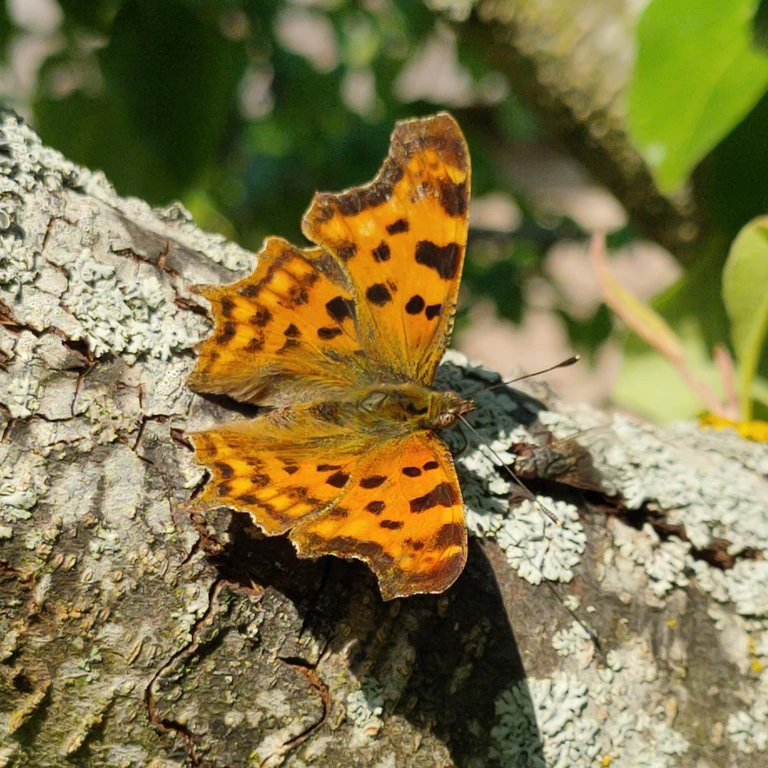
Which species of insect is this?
Polygonia c-album
